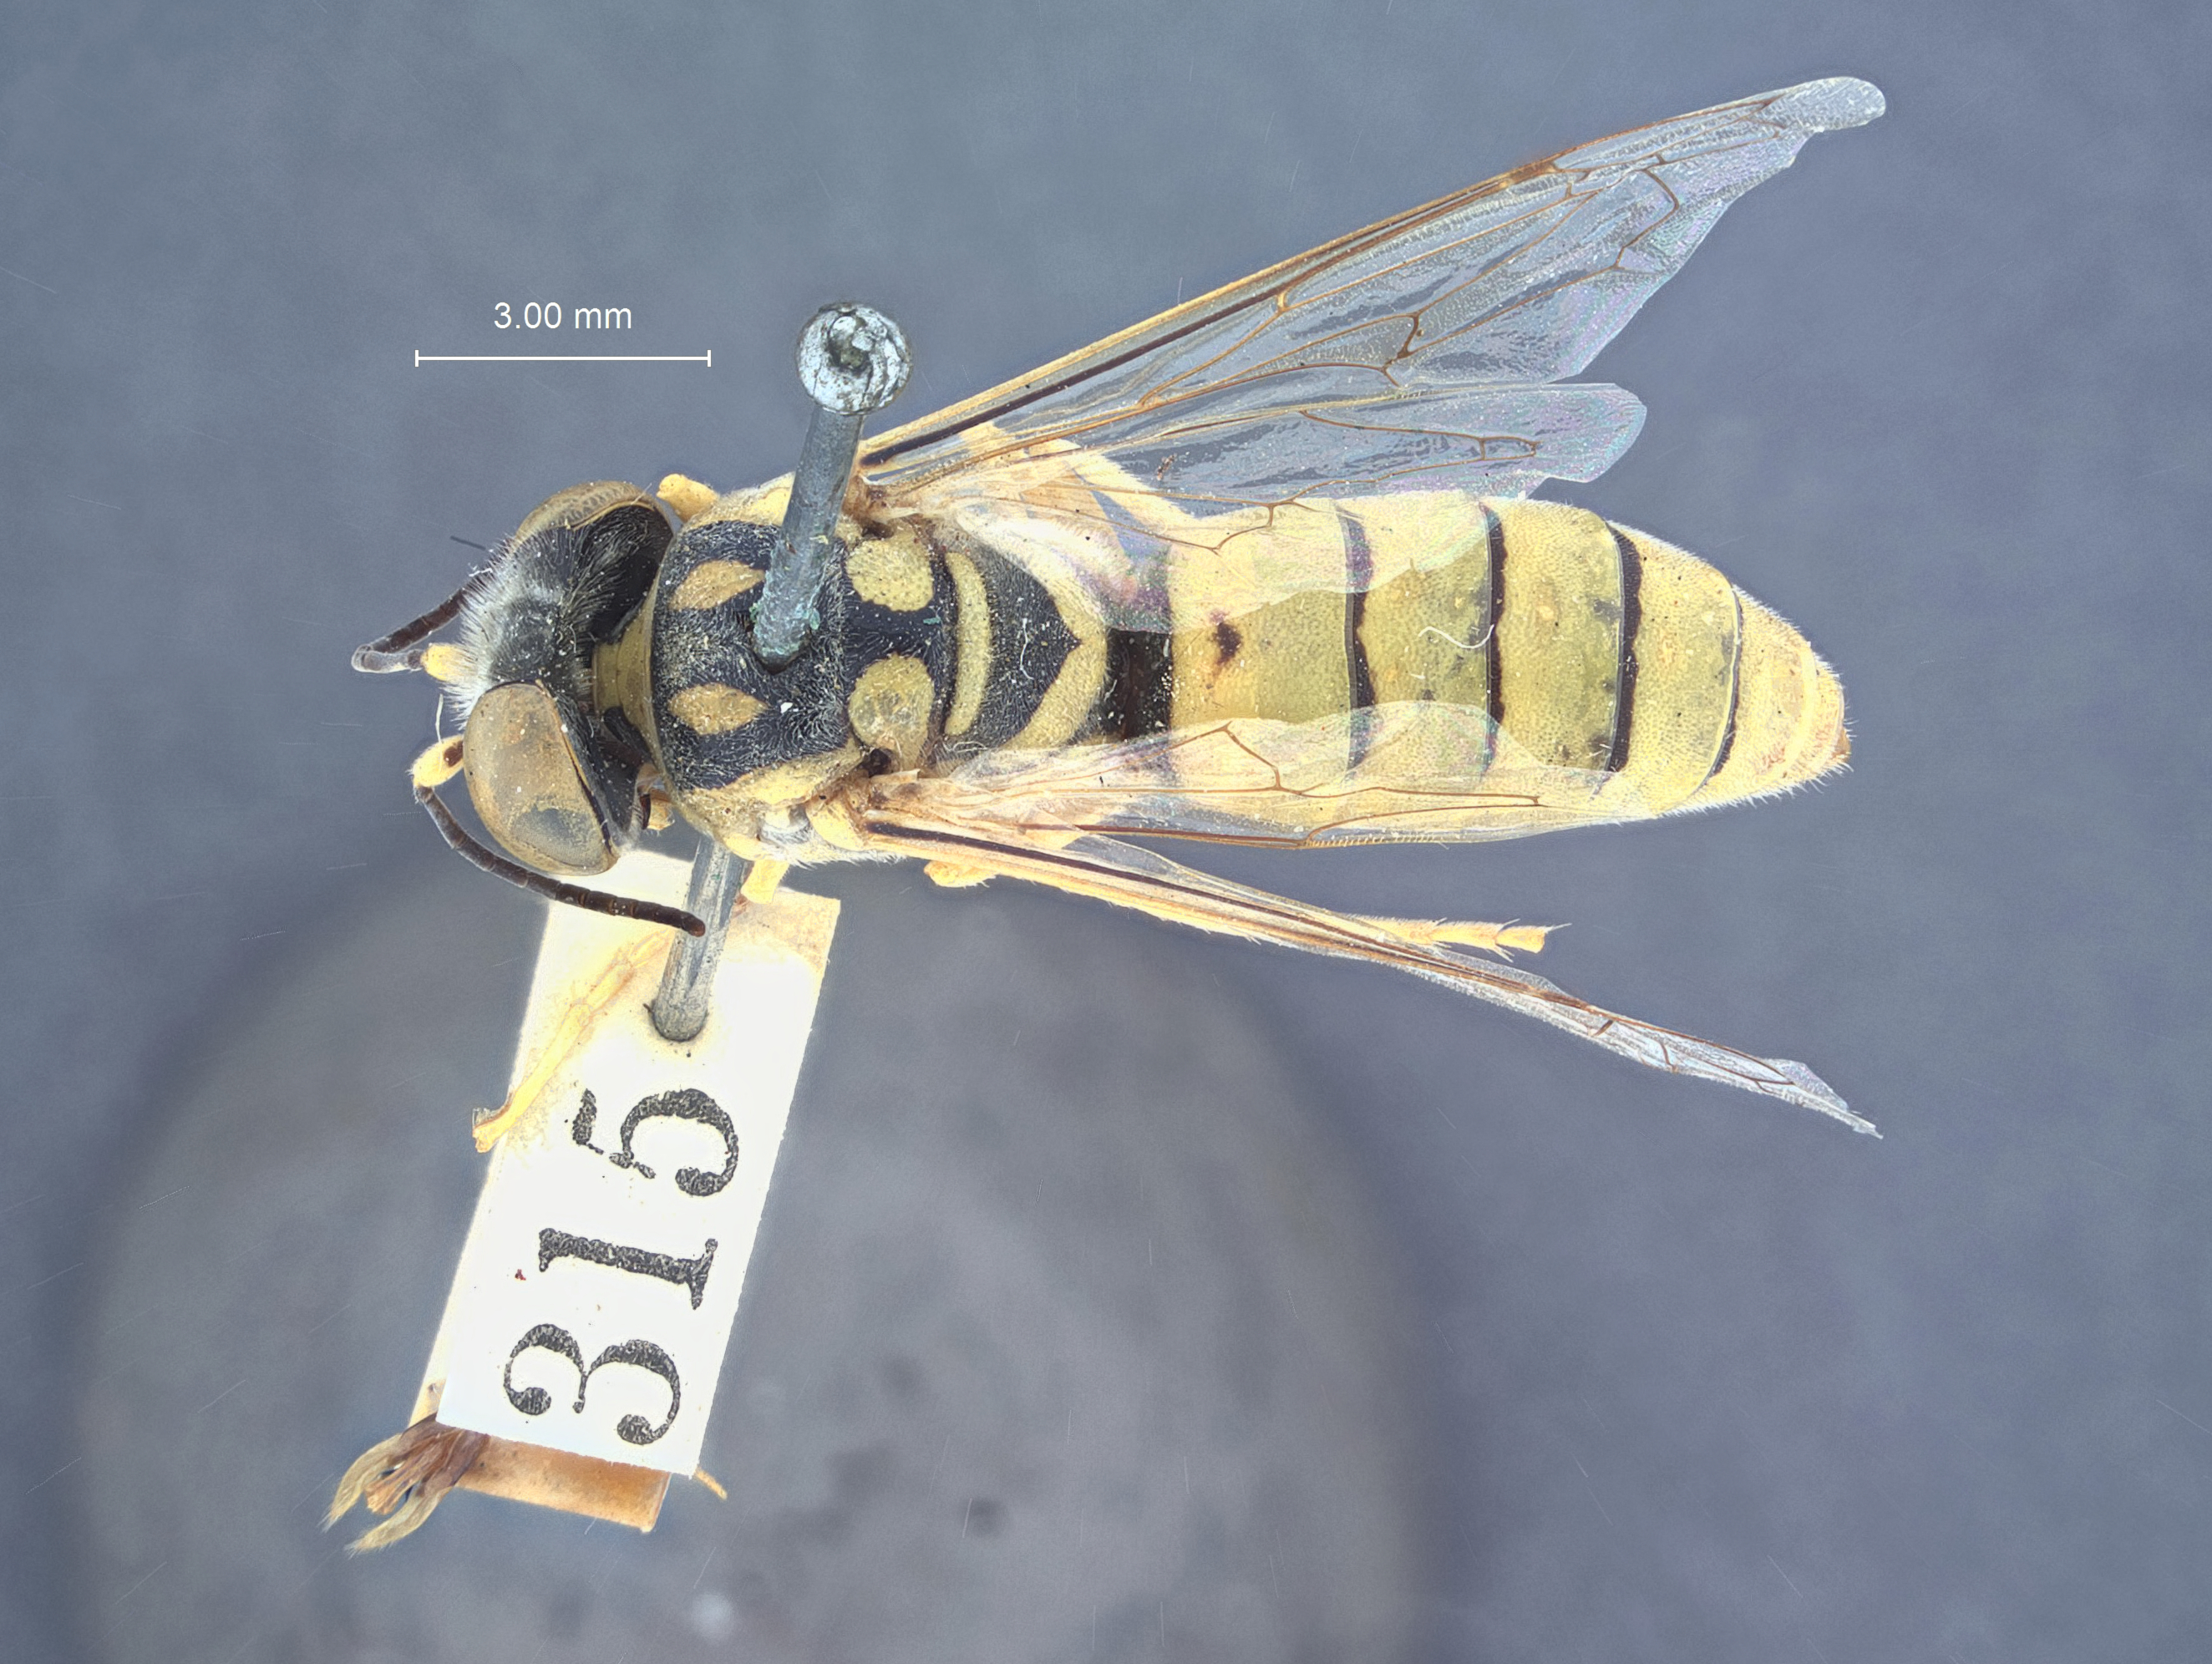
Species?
Microbembix aurata
